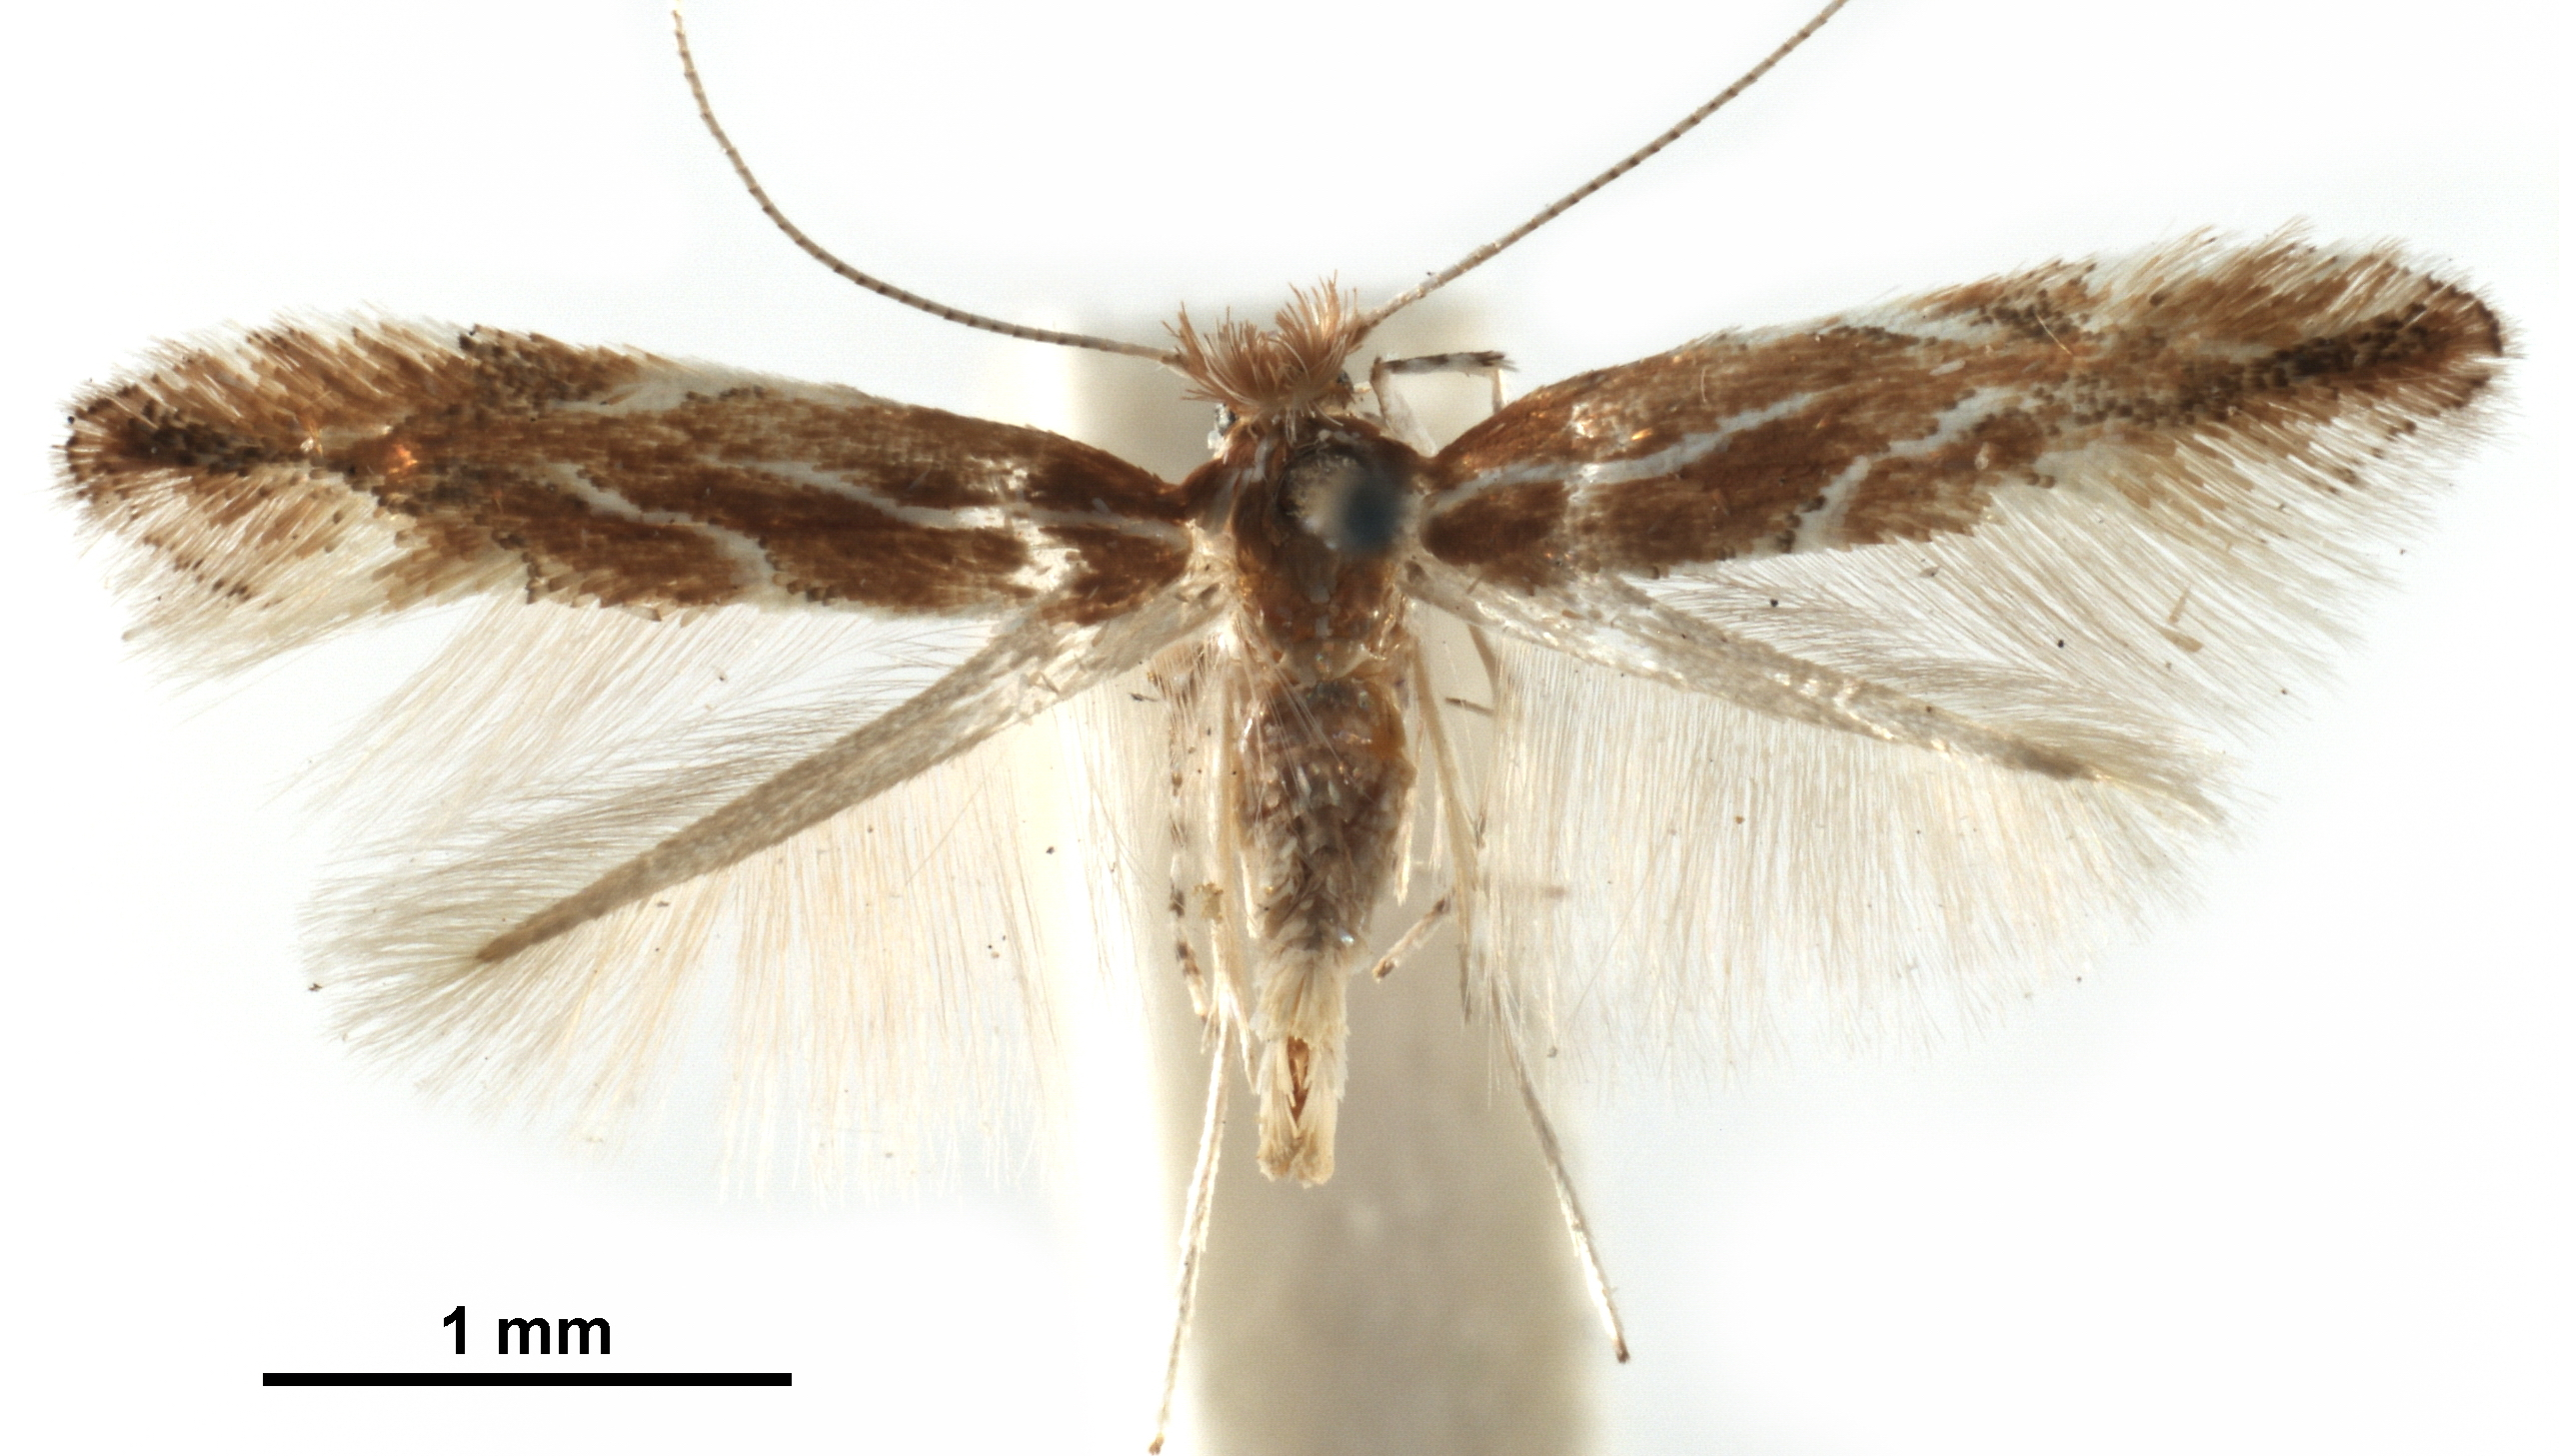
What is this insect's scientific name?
Phyllonorycter betulae
